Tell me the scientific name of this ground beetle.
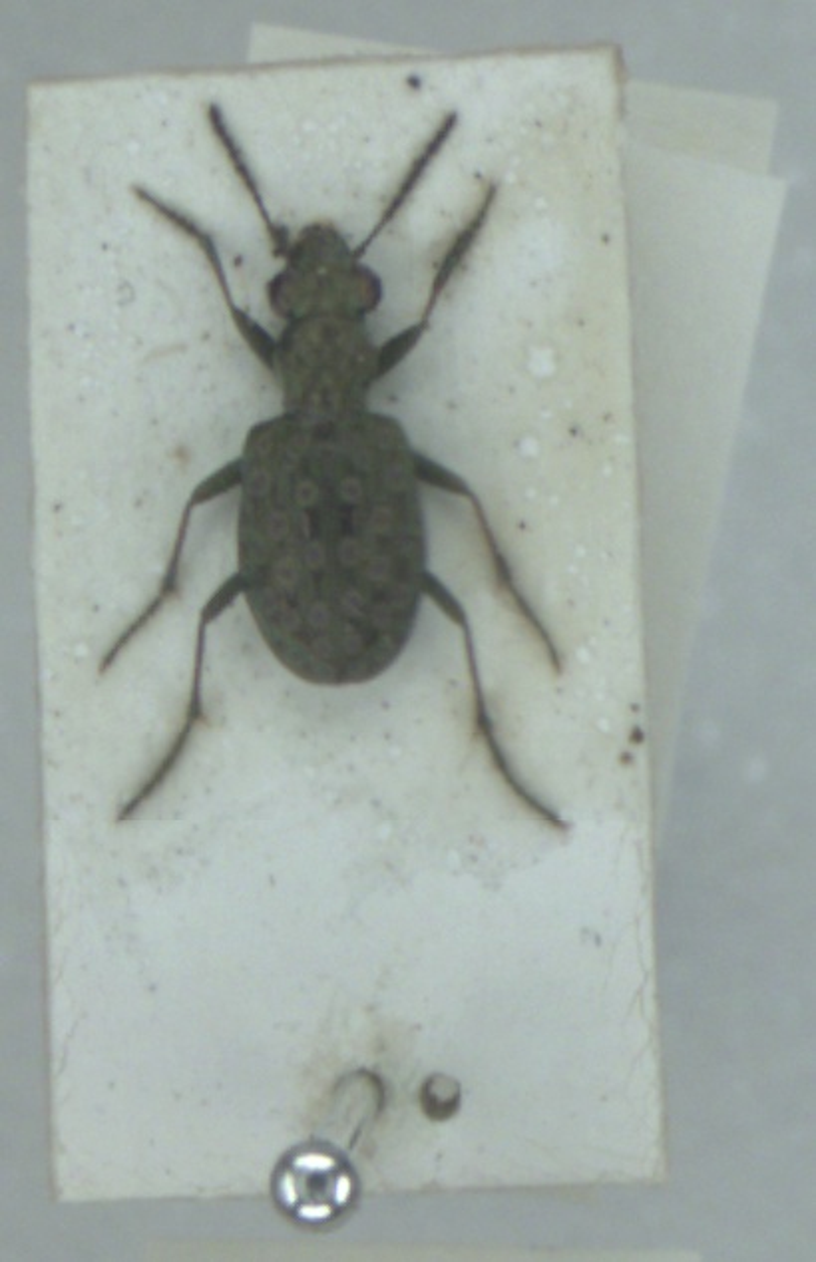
Elaphrus riparius
